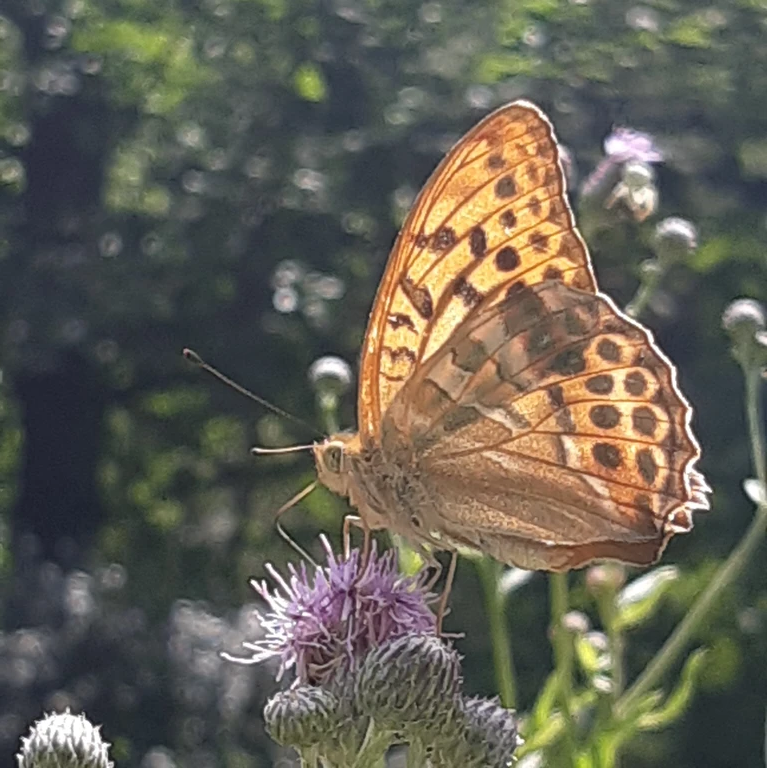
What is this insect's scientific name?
Argynnis paphia
